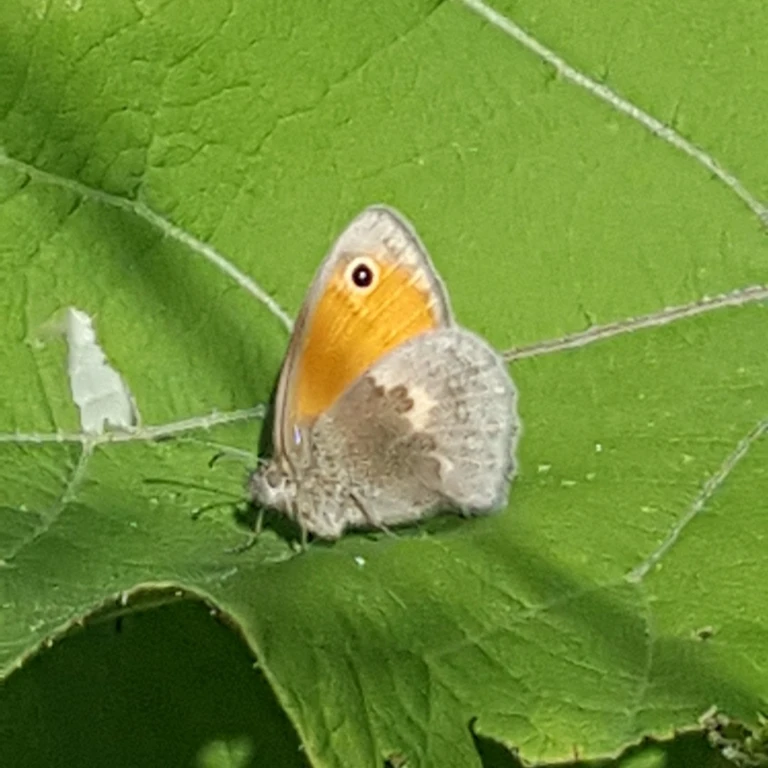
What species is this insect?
Coenonympha pamphilus
